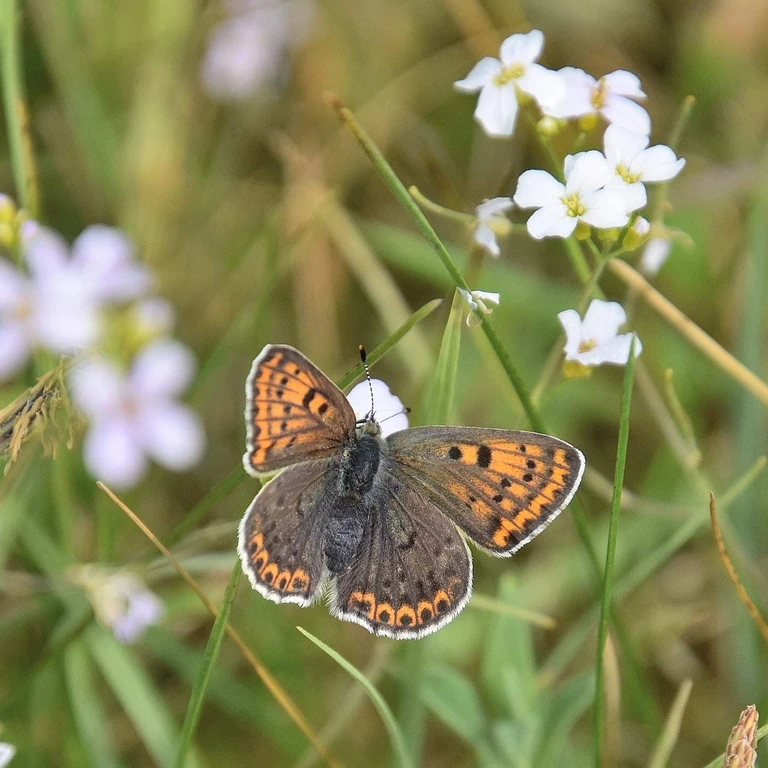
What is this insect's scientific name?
Lycaena tityrus (also Loweia tityrus)
